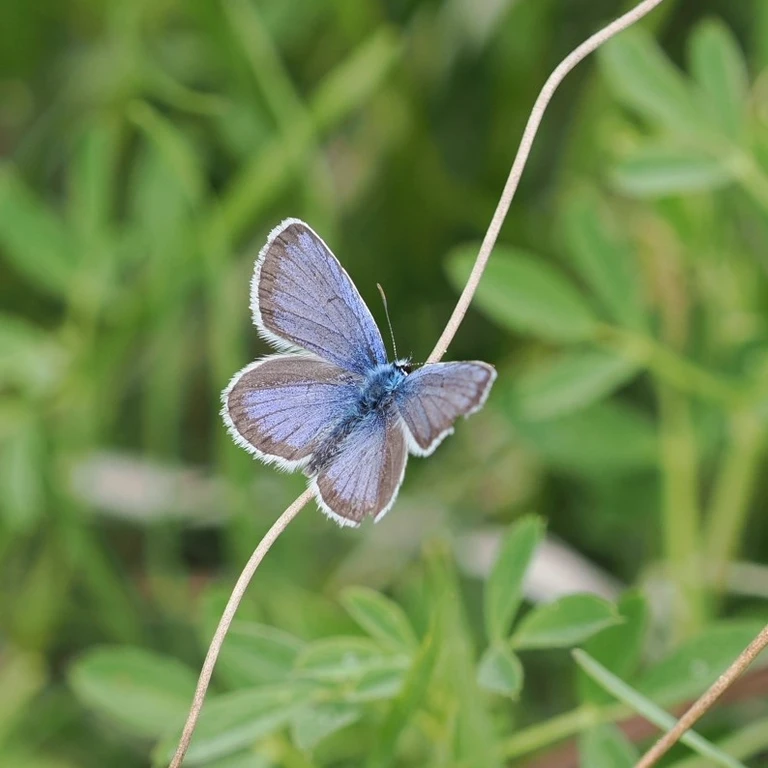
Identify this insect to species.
Plebejus argus
